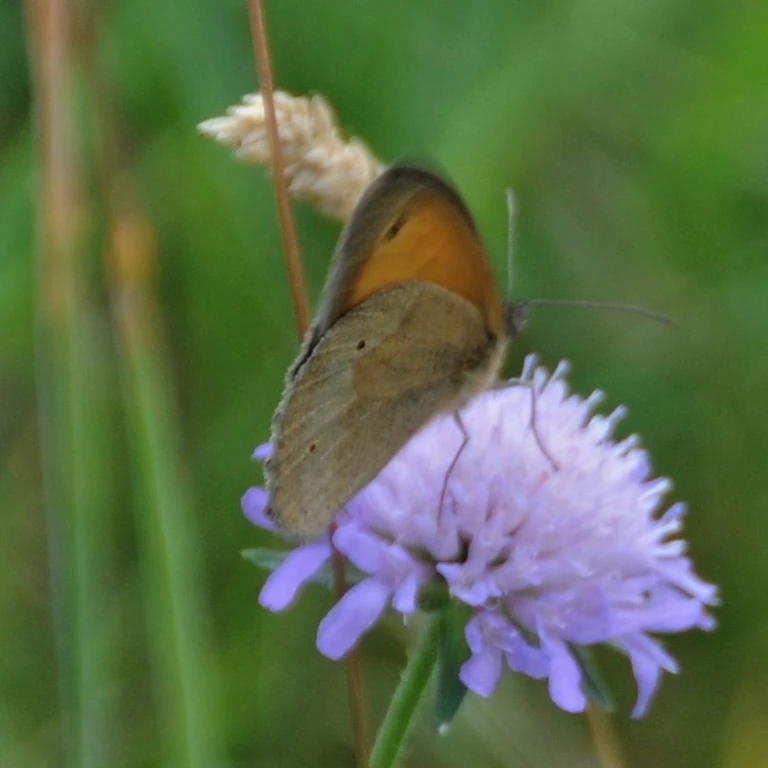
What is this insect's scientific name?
Maniola jurtina
